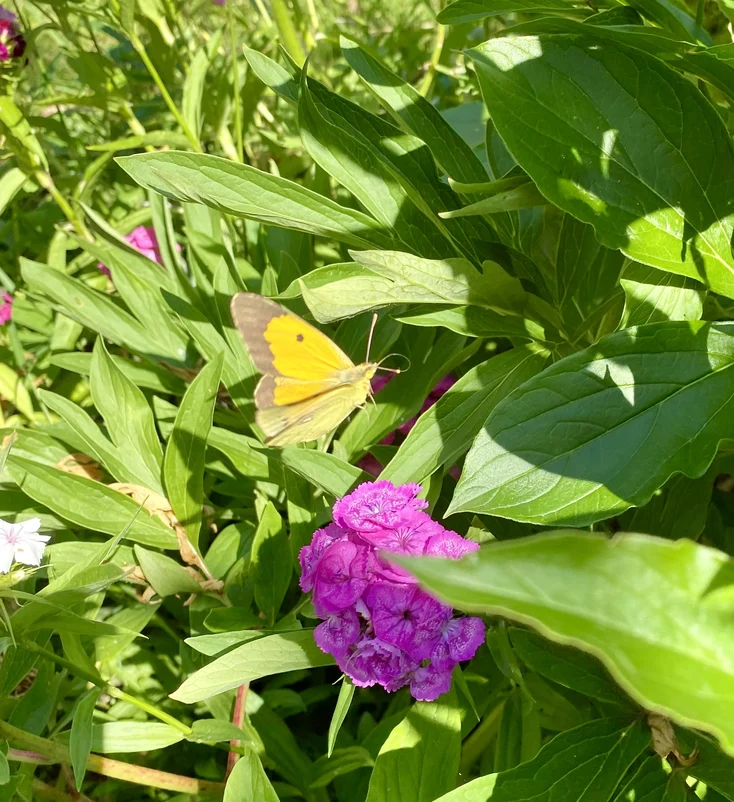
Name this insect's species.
Colias croceus
